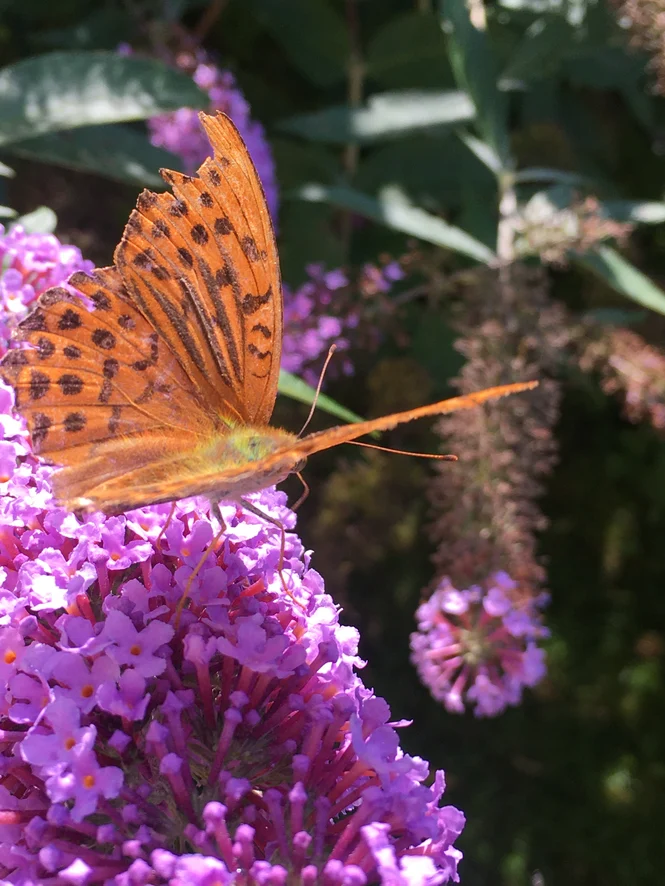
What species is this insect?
Argynnis paphia
